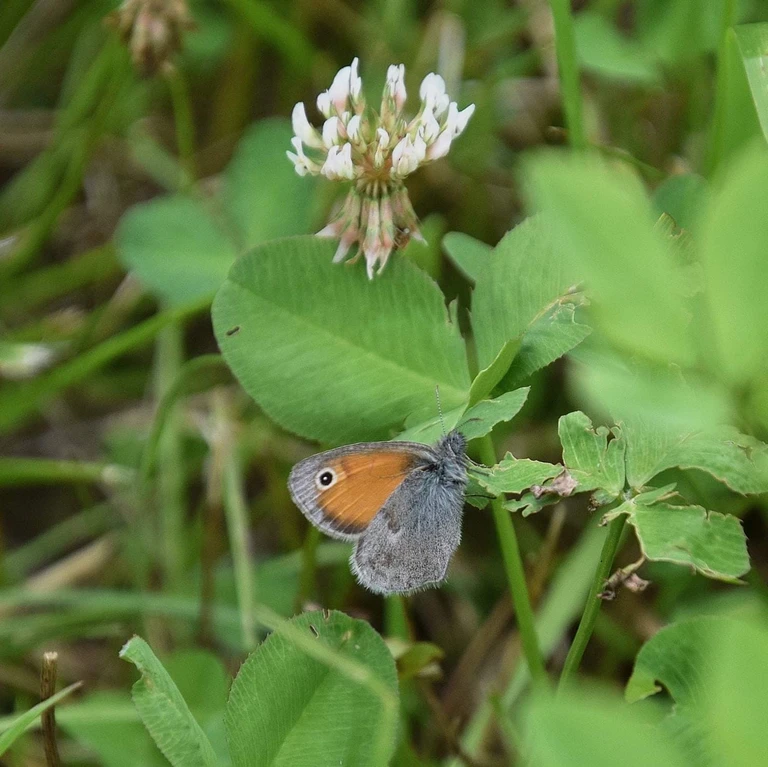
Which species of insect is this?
Coenonympha pamphilus
